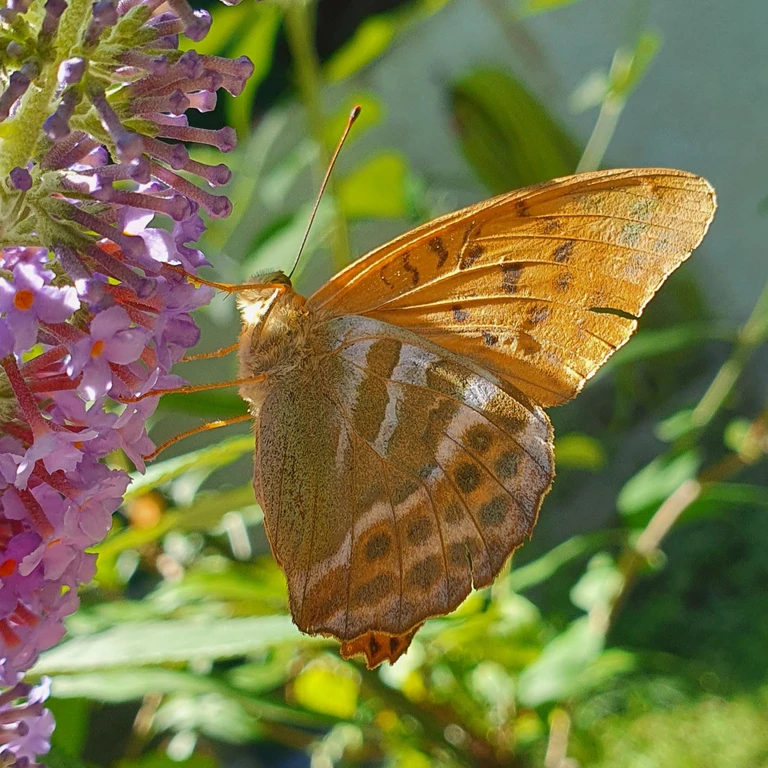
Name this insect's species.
Argynnis paphia
